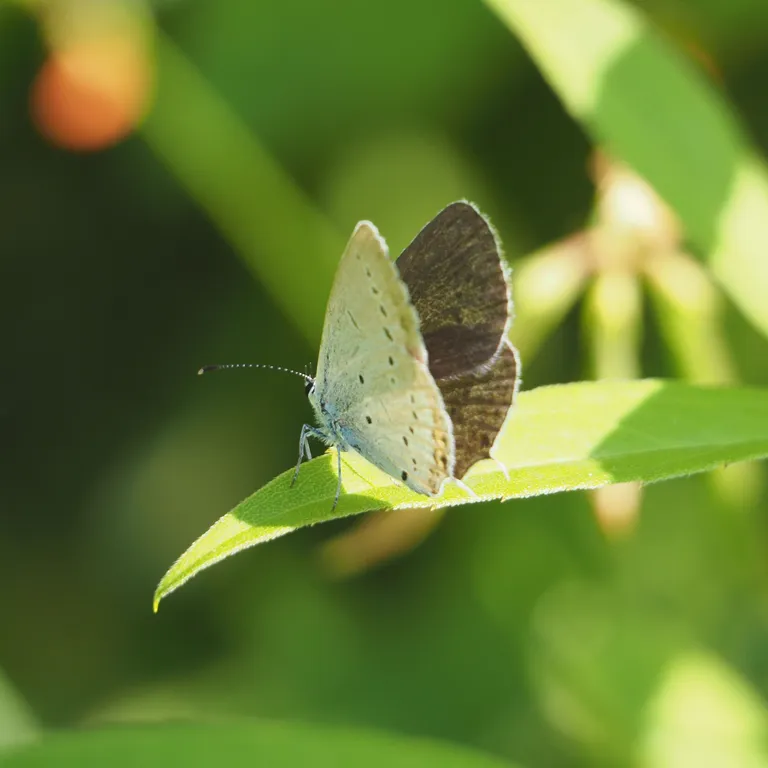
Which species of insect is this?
Cupido argiades (also Elkalyce argiades)
